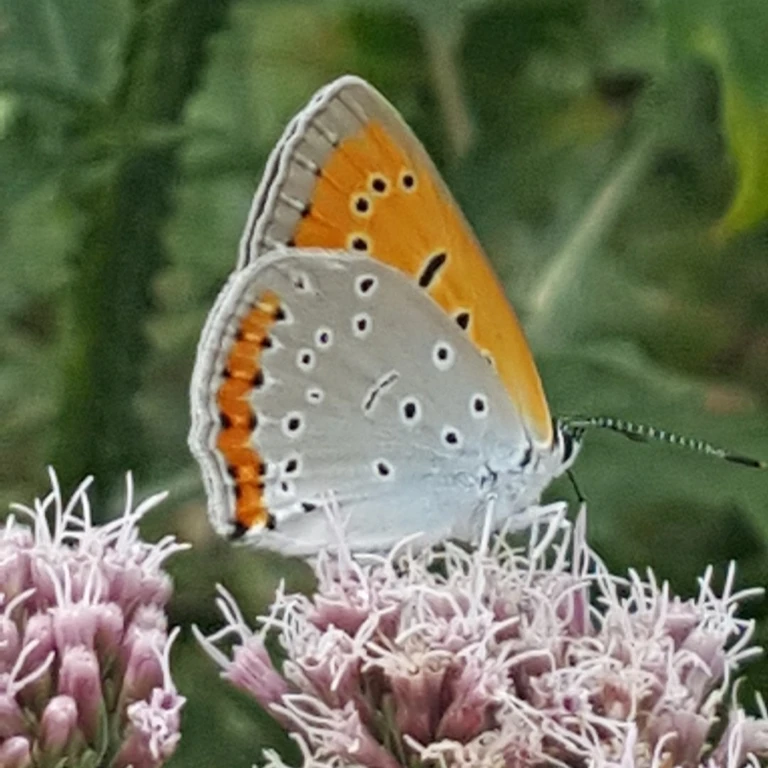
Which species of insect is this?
Lycaena dispar
